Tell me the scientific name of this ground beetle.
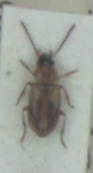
Acupalpus dorsalis
